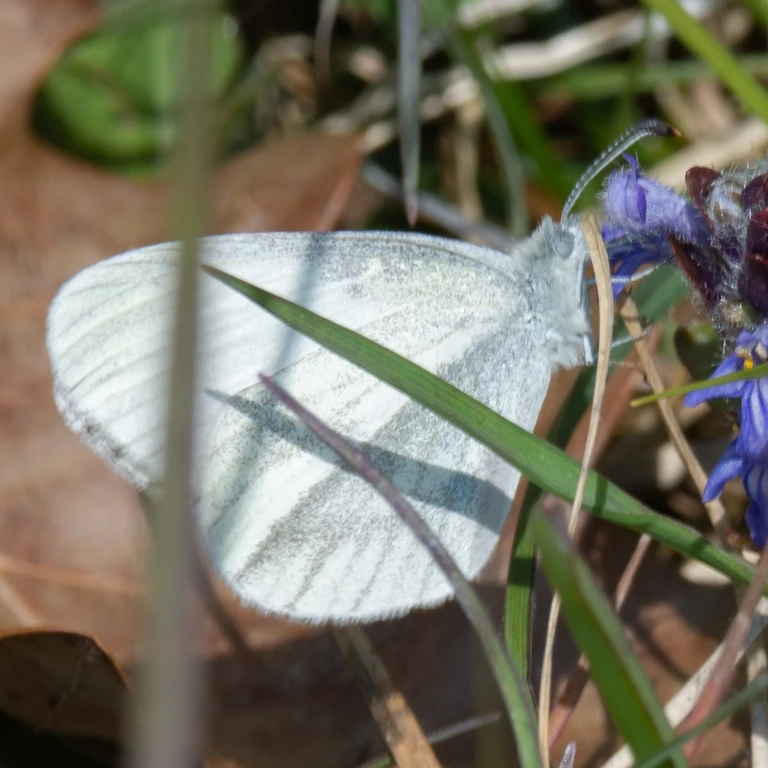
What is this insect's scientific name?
Leptidea sinapis/juvernica
